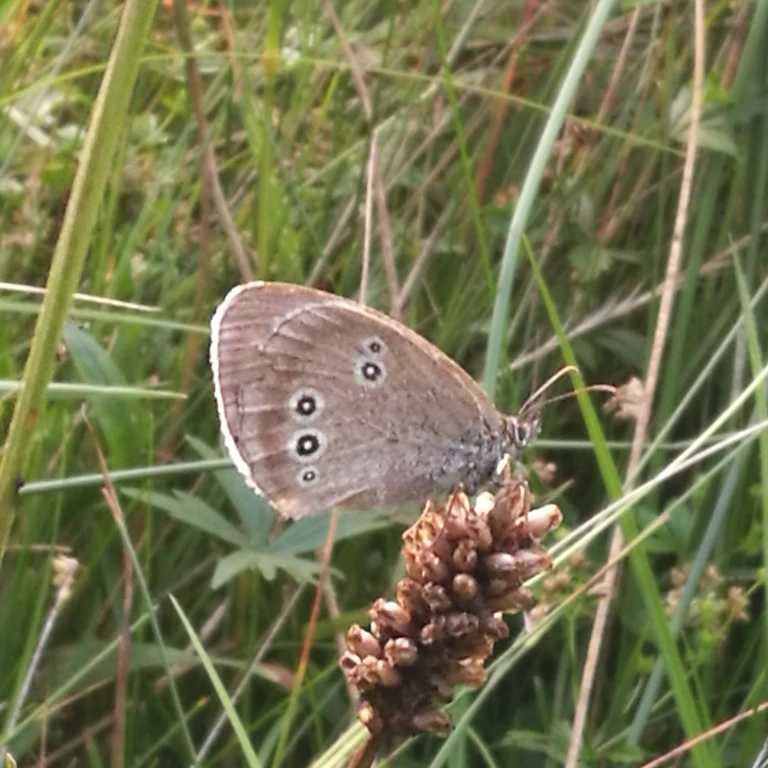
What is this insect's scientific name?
Aphantopus hyperantus
